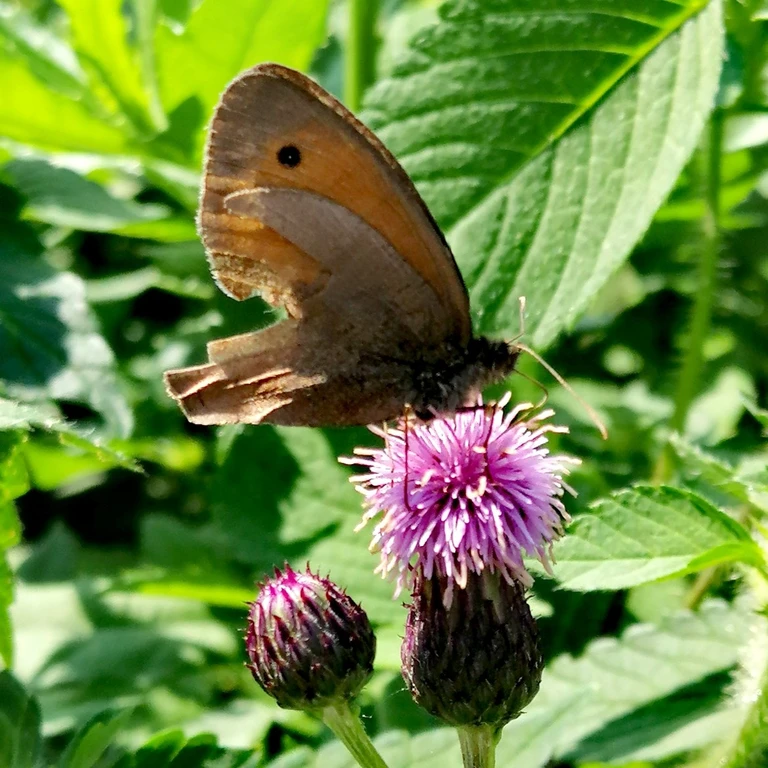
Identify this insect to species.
Maniola jurtina
